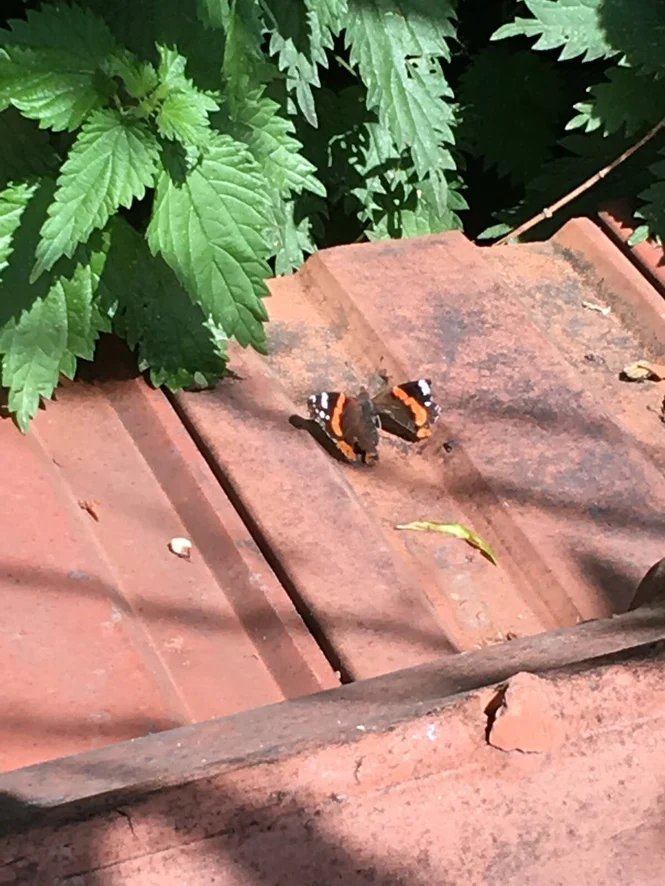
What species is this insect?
Vanessa atalanta
